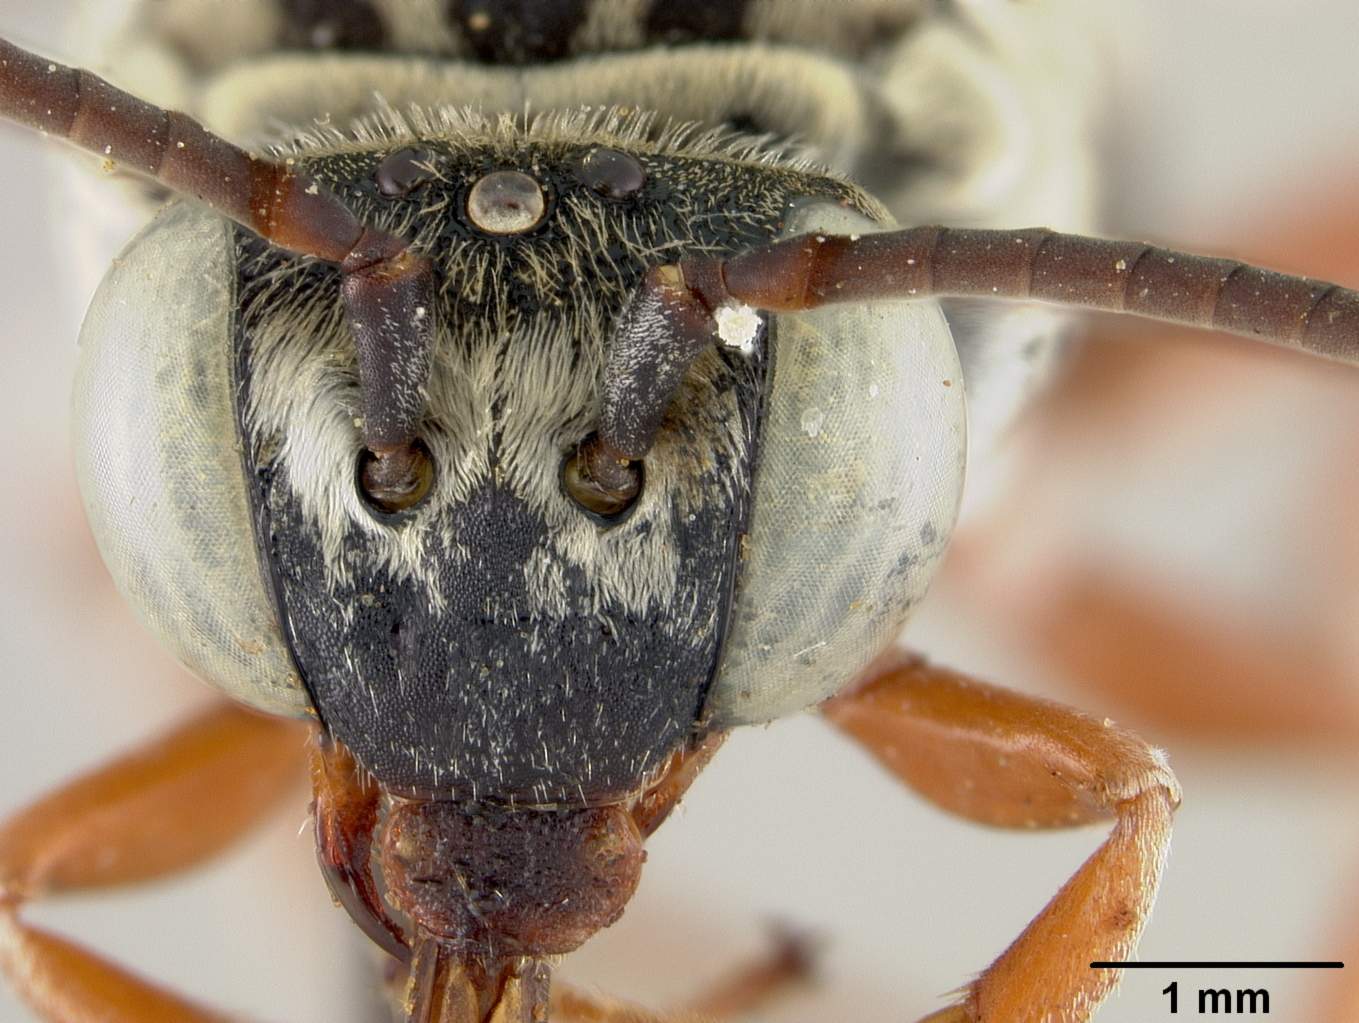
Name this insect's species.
Triepeolus timberlakei (also Triepeolus texanus)
